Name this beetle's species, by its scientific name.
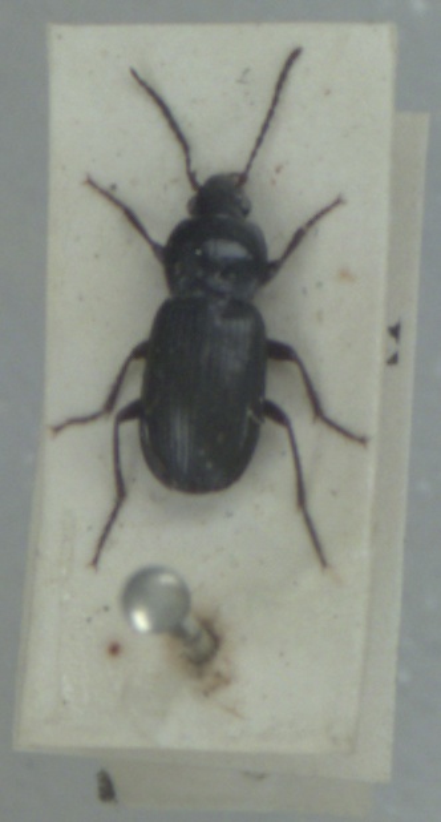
Pterostichus vernalis
